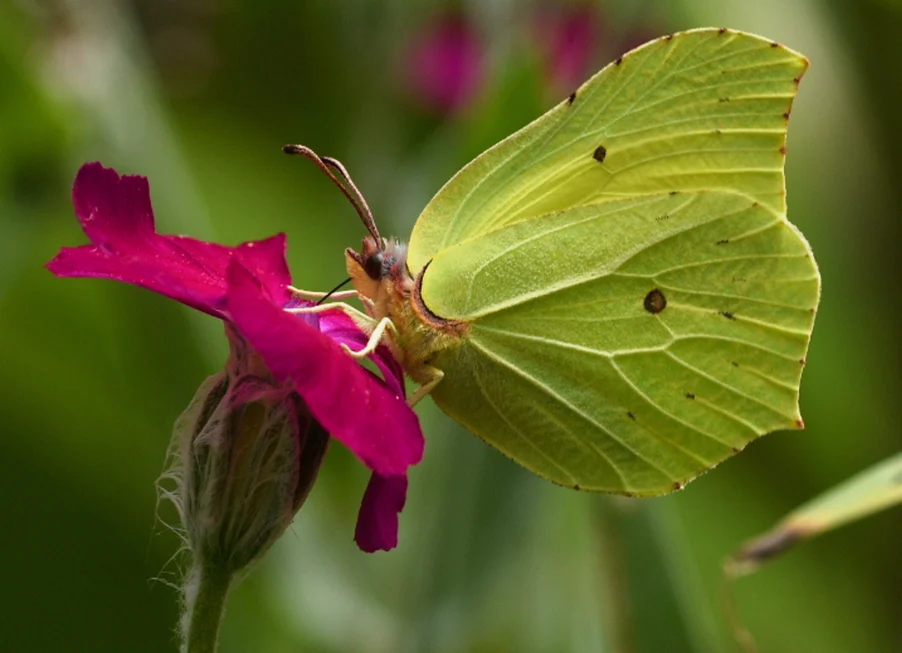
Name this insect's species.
Gonepteryx rhamni
